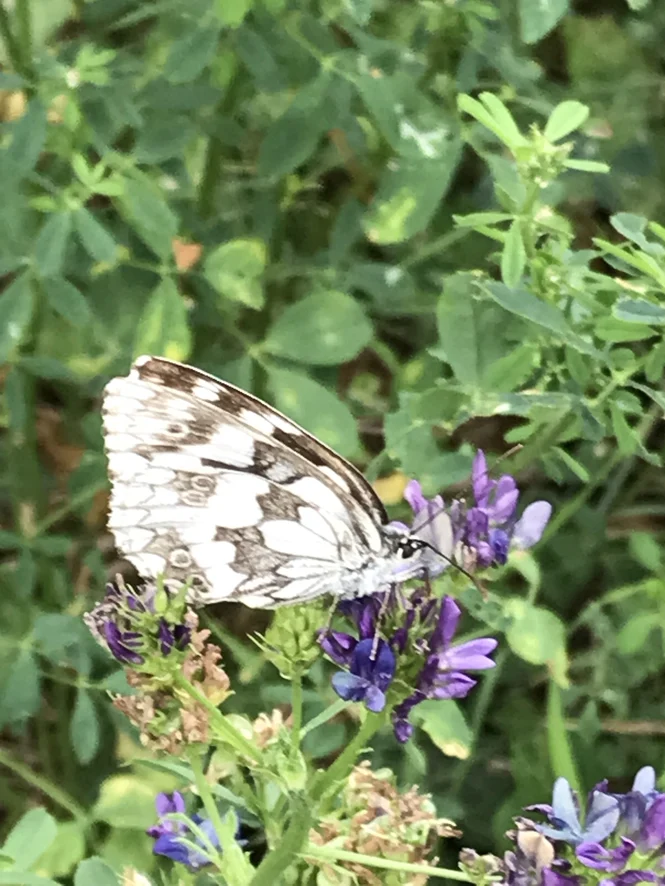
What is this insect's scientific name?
Melanargia galathea
